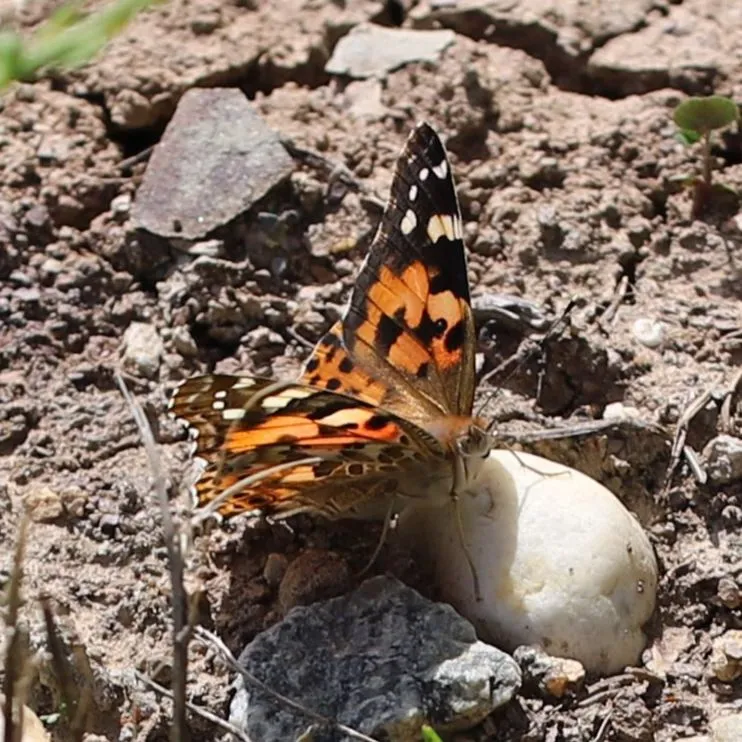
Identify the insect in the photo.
Vanessa cardui
